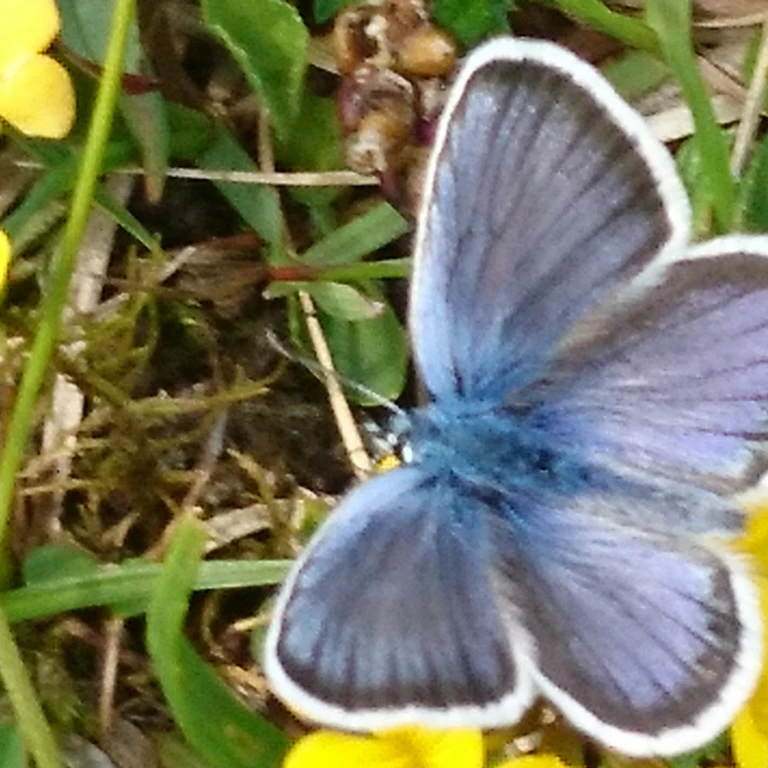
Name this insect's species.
Plebejus argus
